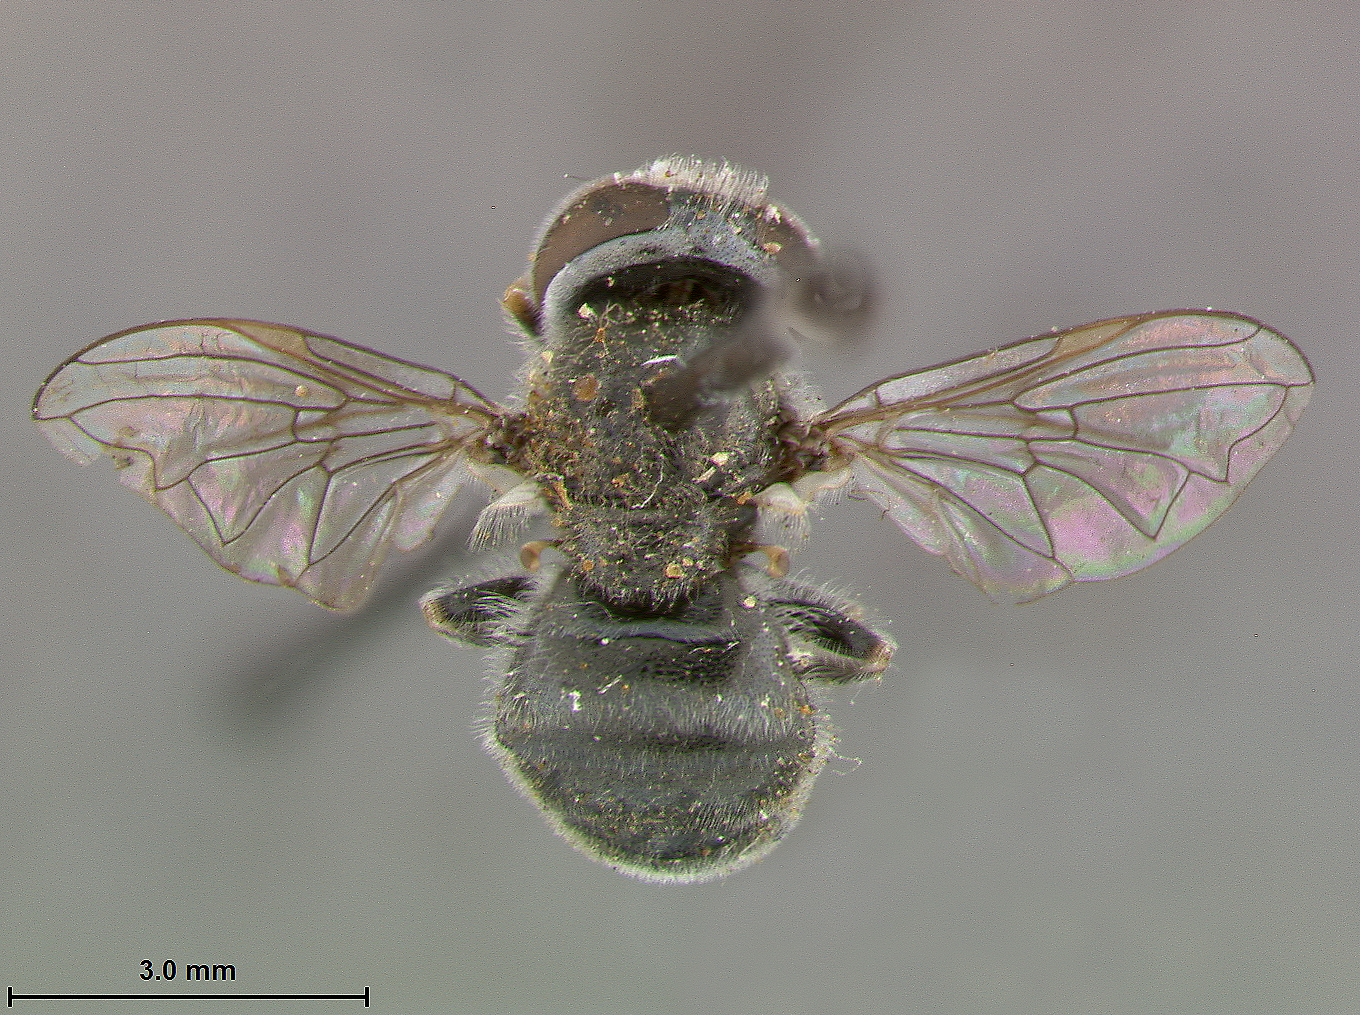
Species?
Pipiza californica
